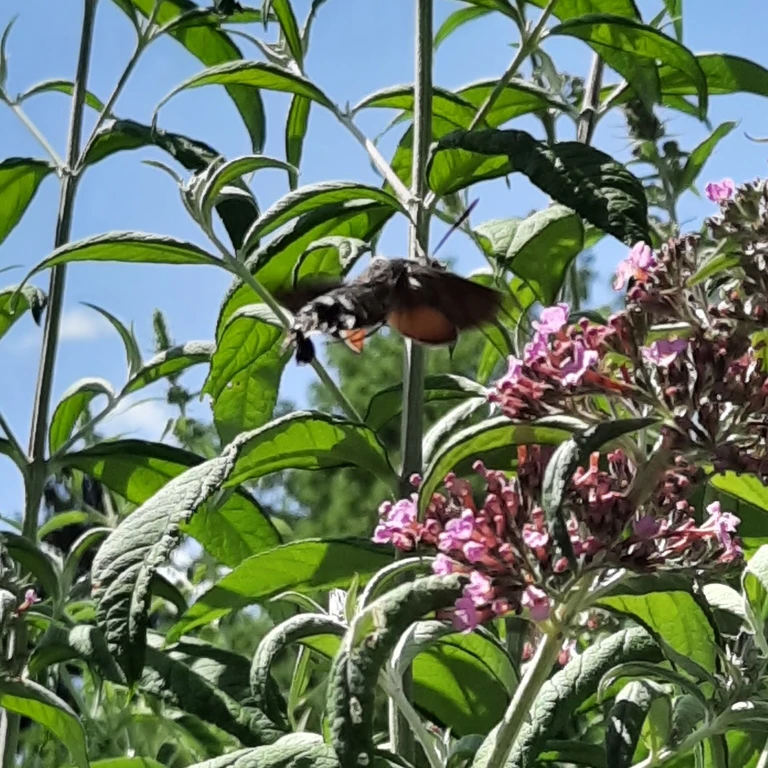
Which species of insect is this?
Macroglossum stellatarum
